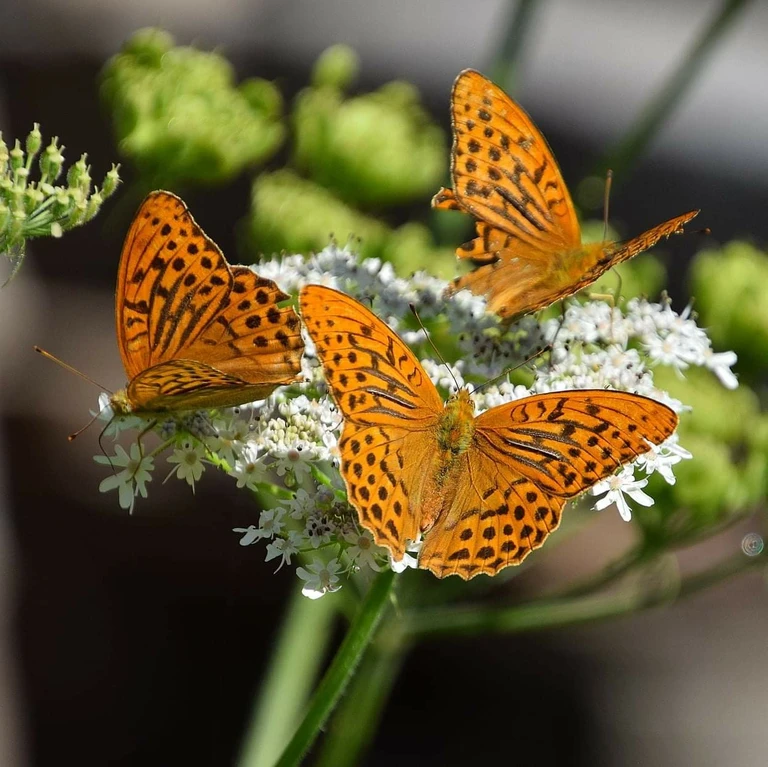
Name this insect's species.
Argynnis paphia
